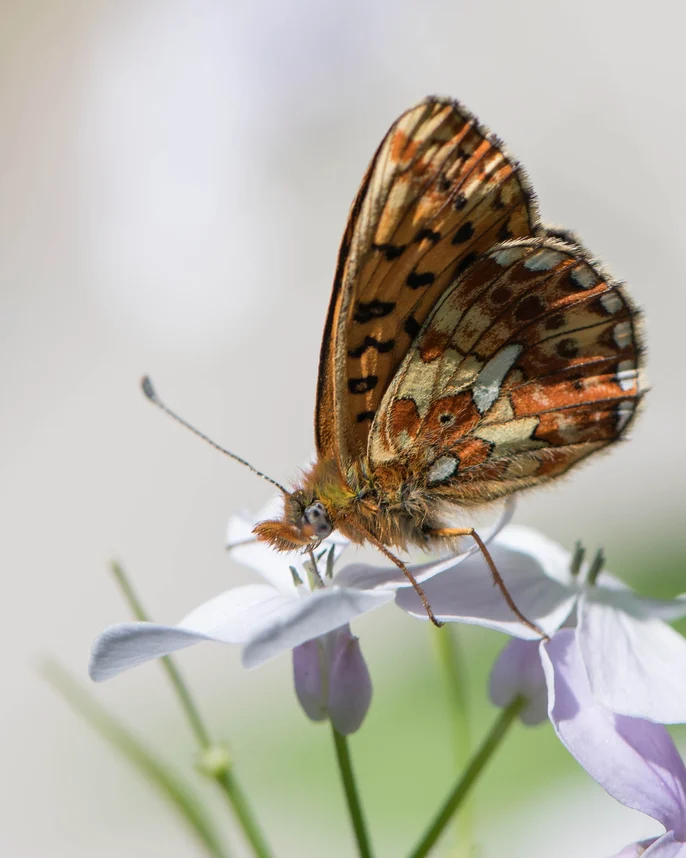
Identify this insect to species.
Boloria euphrosyne (also Clossiana euphrosyne)
